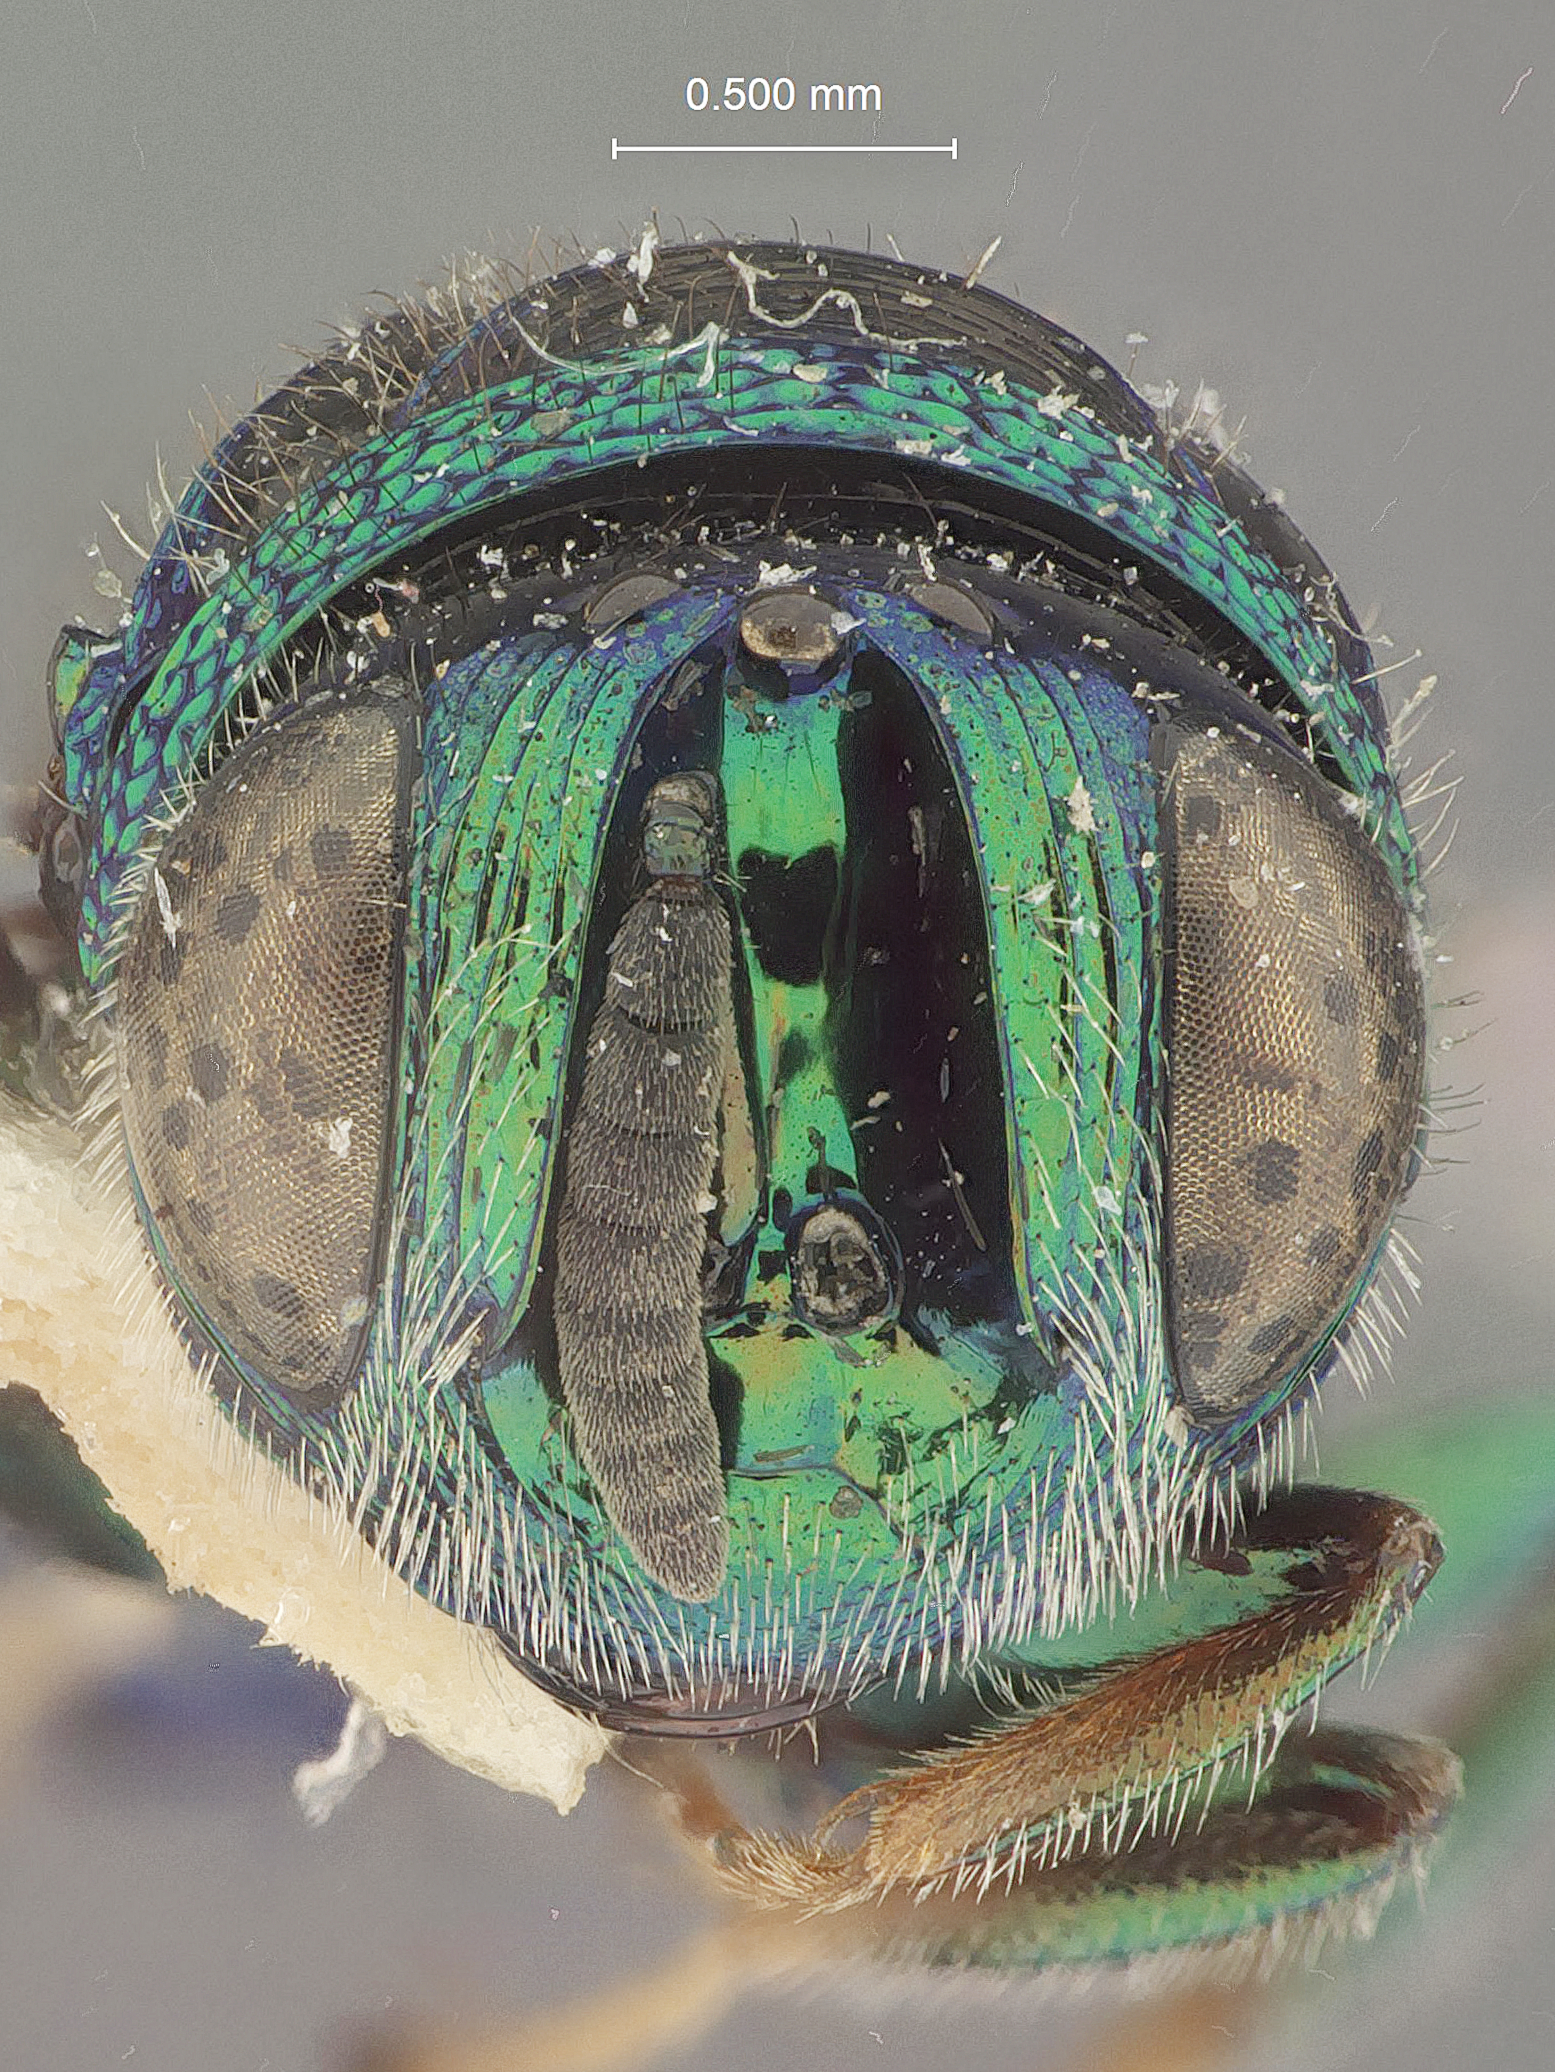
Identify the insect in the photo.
Euperilampus enigma
